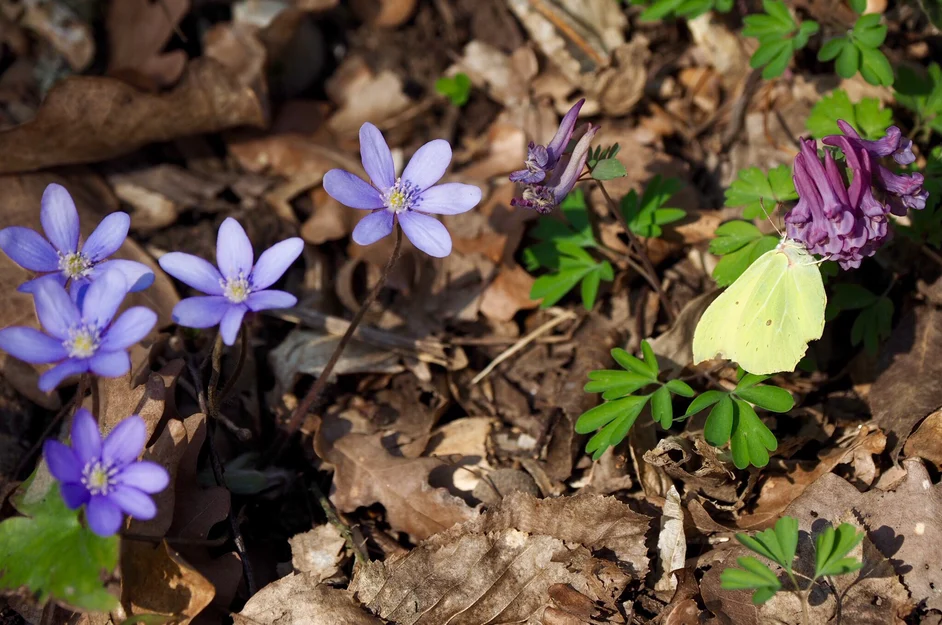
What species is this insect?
Gonepteryx rhamni
